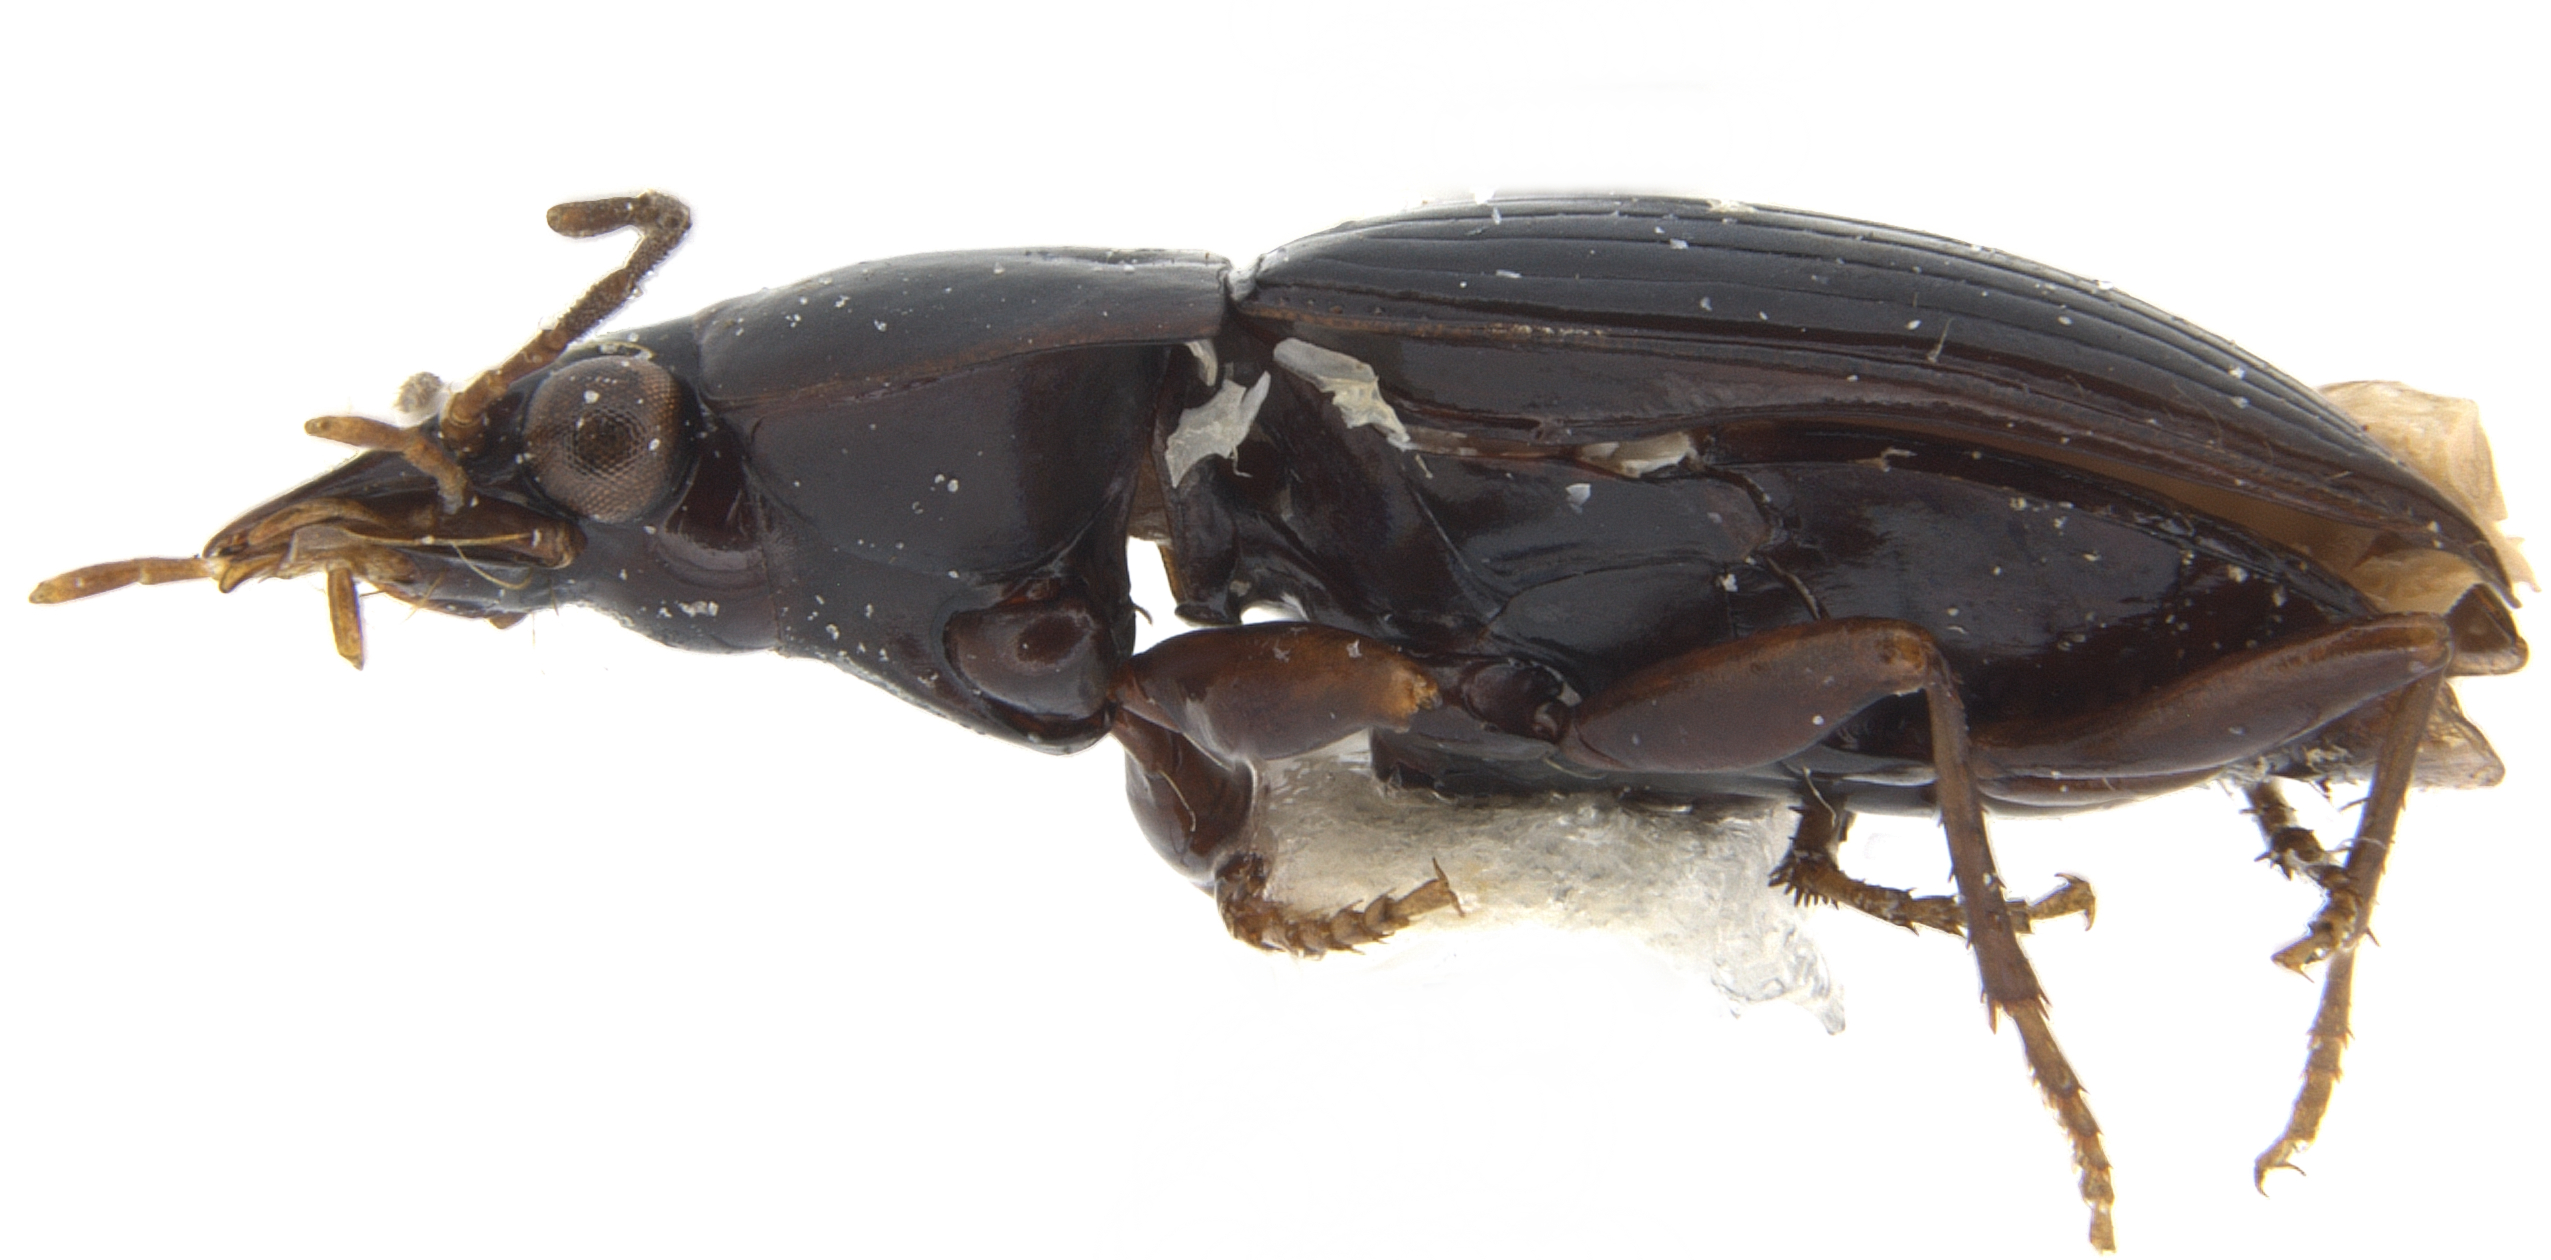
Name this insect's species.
Oodinus similis
